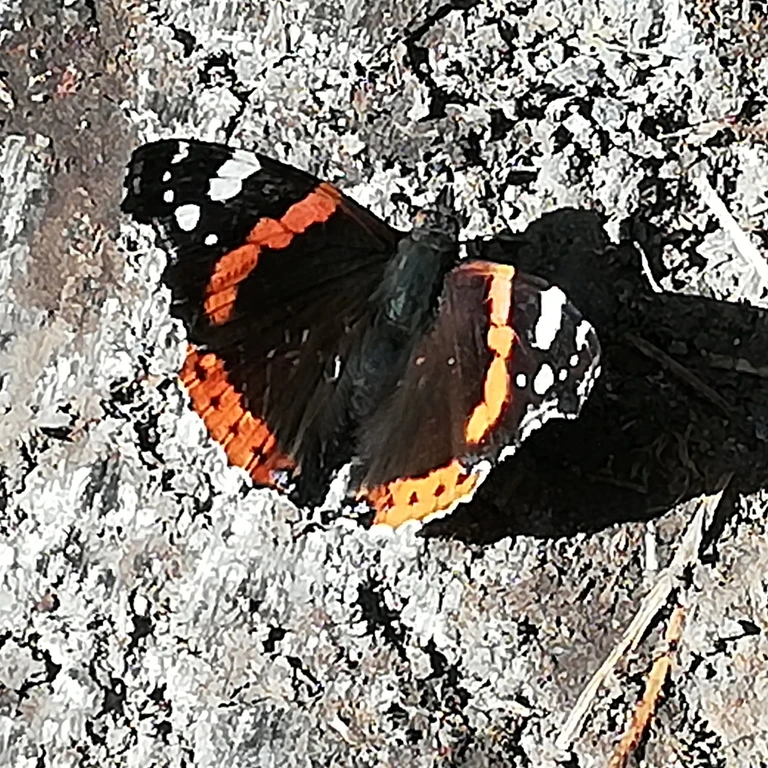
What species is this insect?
Vanessa atalanta
